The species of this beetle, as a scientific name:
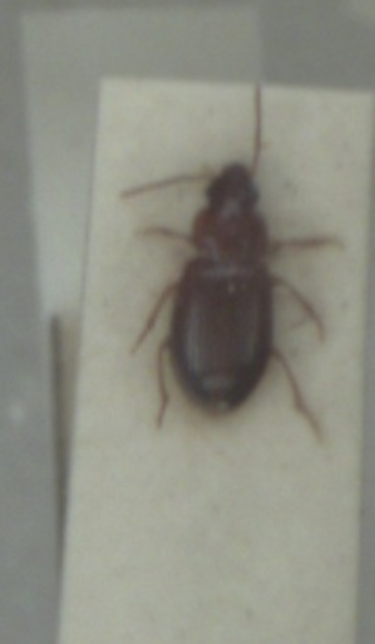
Bradycellus caucasicus
